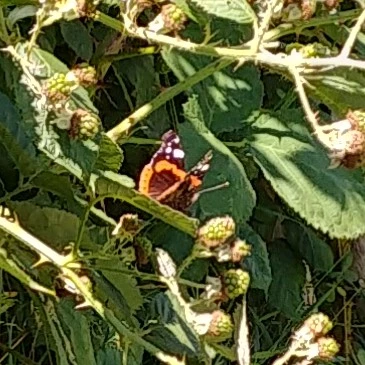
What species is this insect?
Vanessa atalanta
